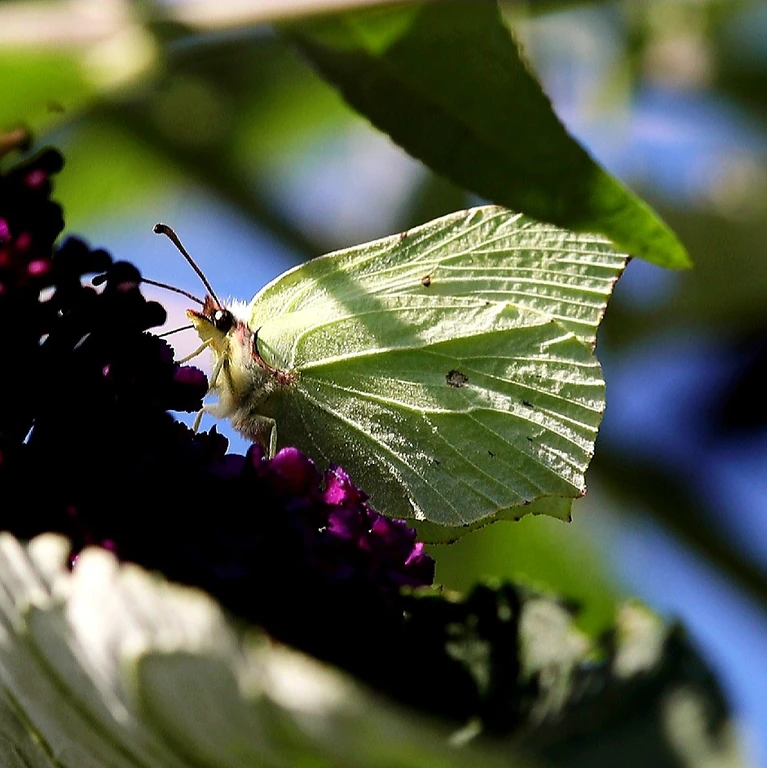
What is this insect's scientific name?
Gonepteryx rhamni
